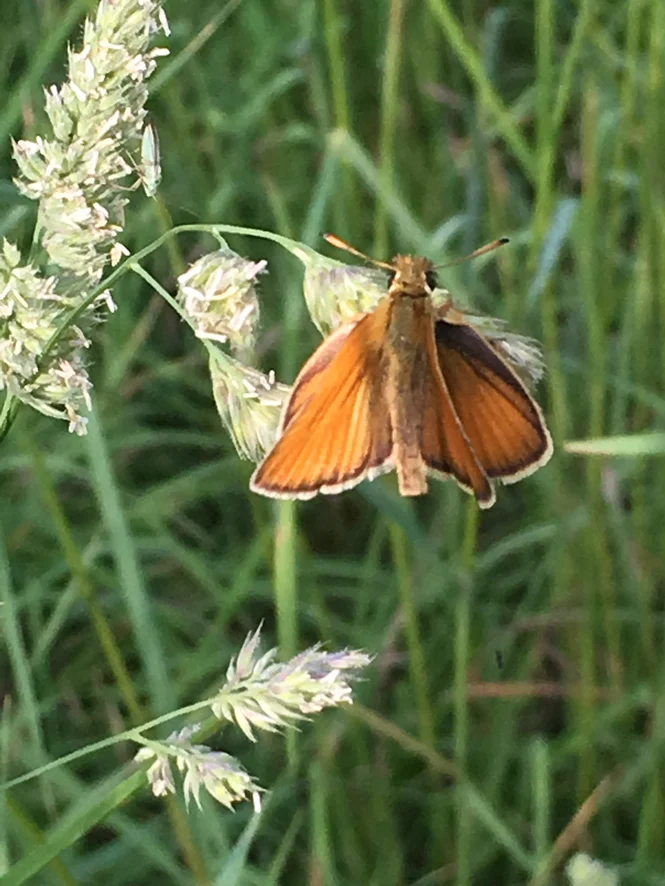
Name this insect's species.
Thymelicus lineola
